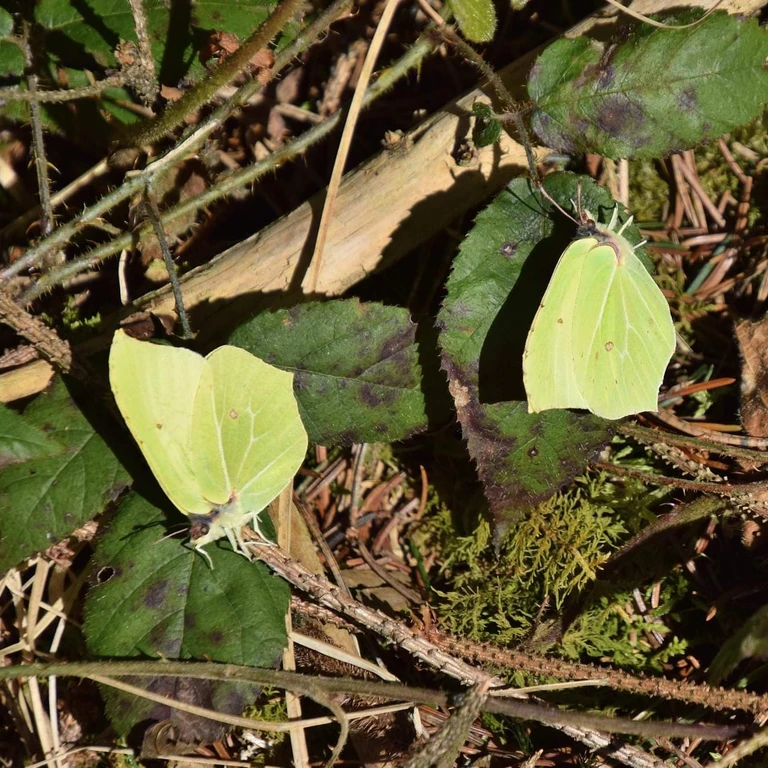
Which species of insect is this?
Gonepteryx rhamni
